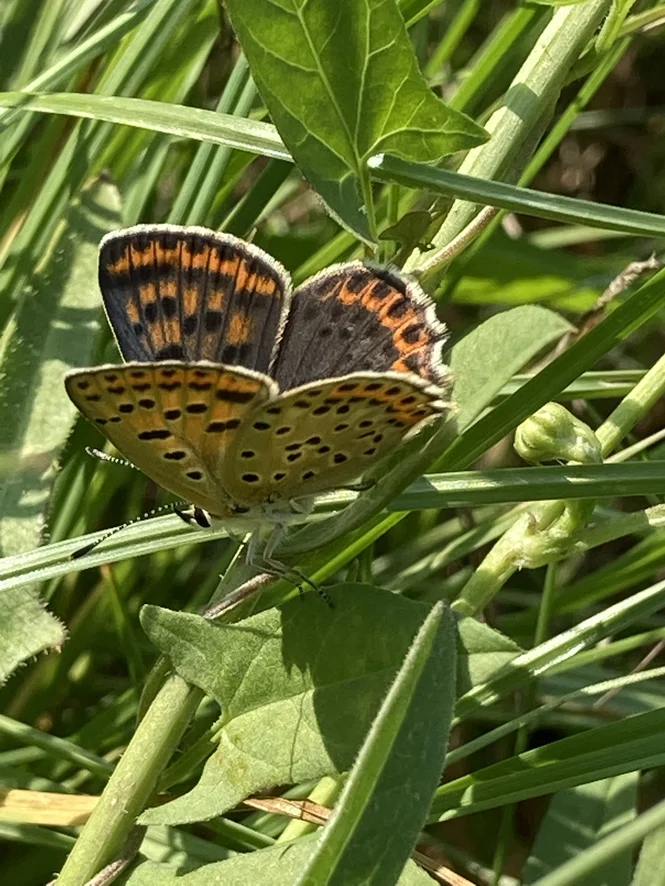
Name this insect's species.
Lycaena tityrus (also Loweia tityrus)
